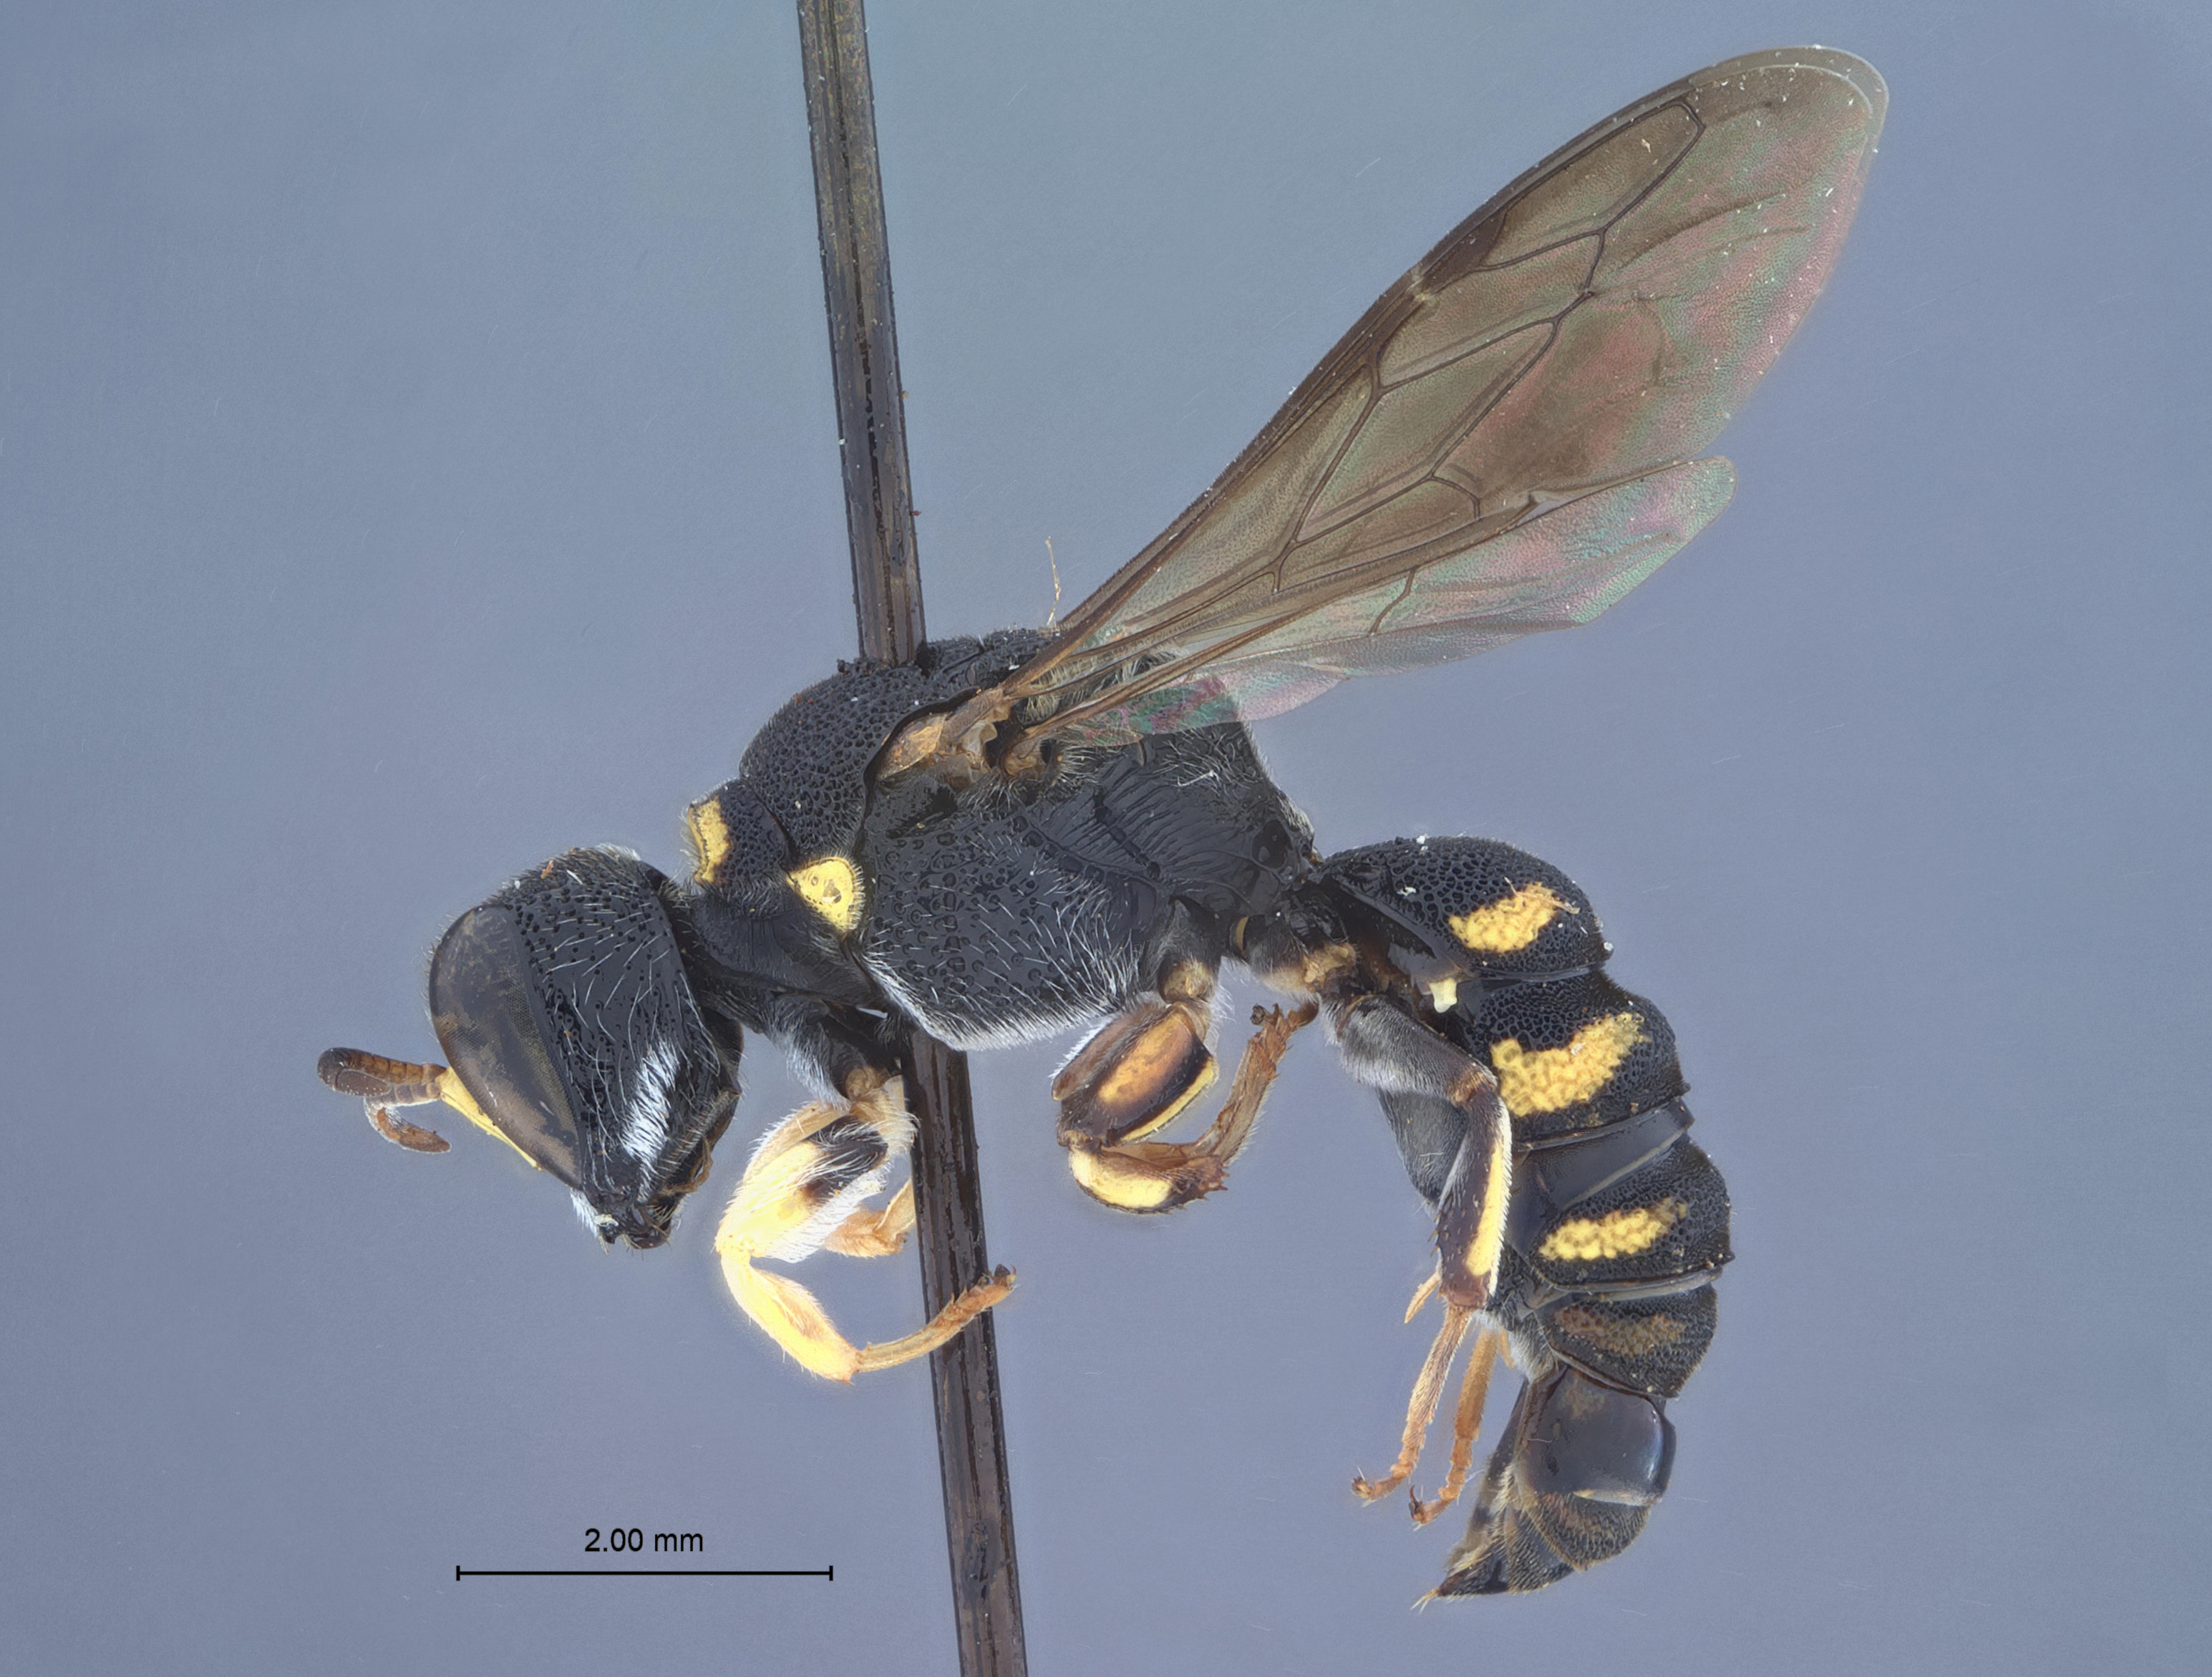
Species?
Lestica constricta
